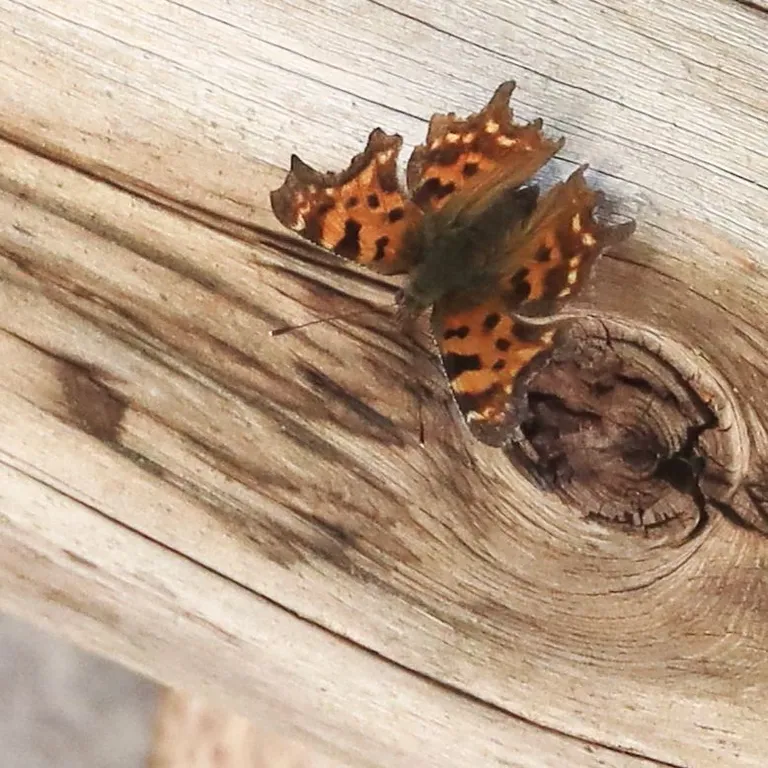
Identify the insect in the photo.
Polygonia c-album
